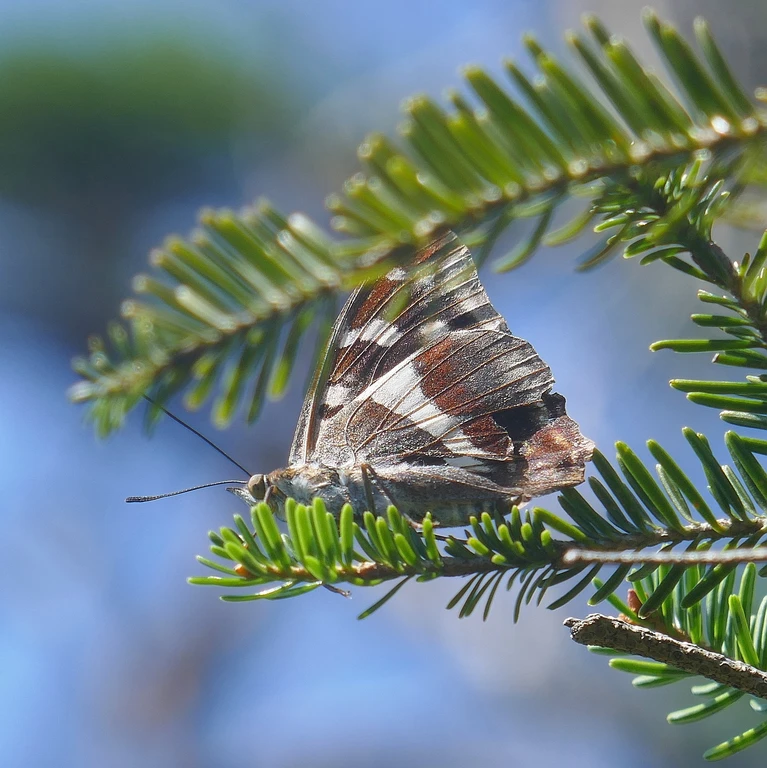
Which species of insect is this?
Apatura iris
